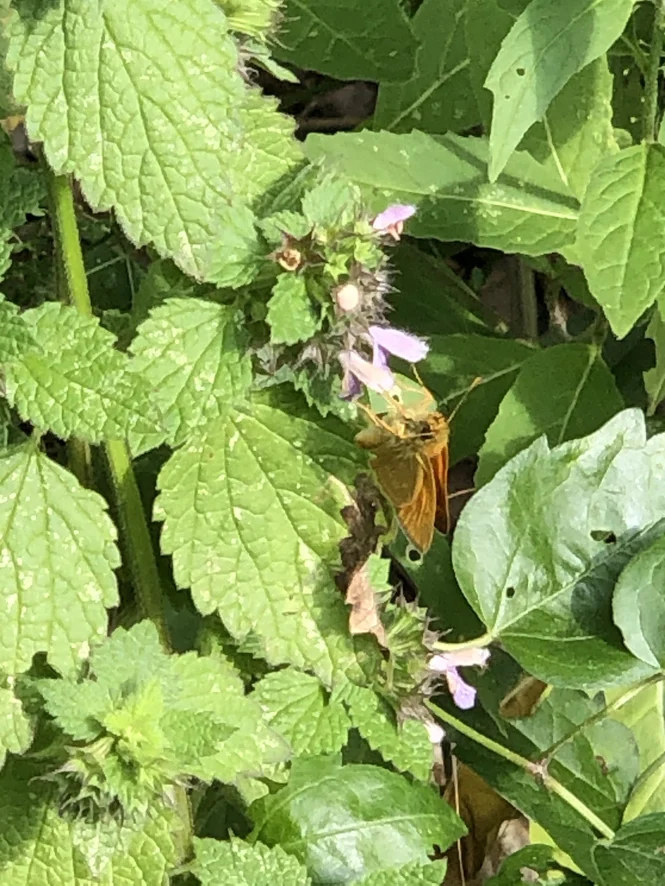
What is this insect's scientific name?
Ochlodes sylvanus (also Ochlodes venata)
